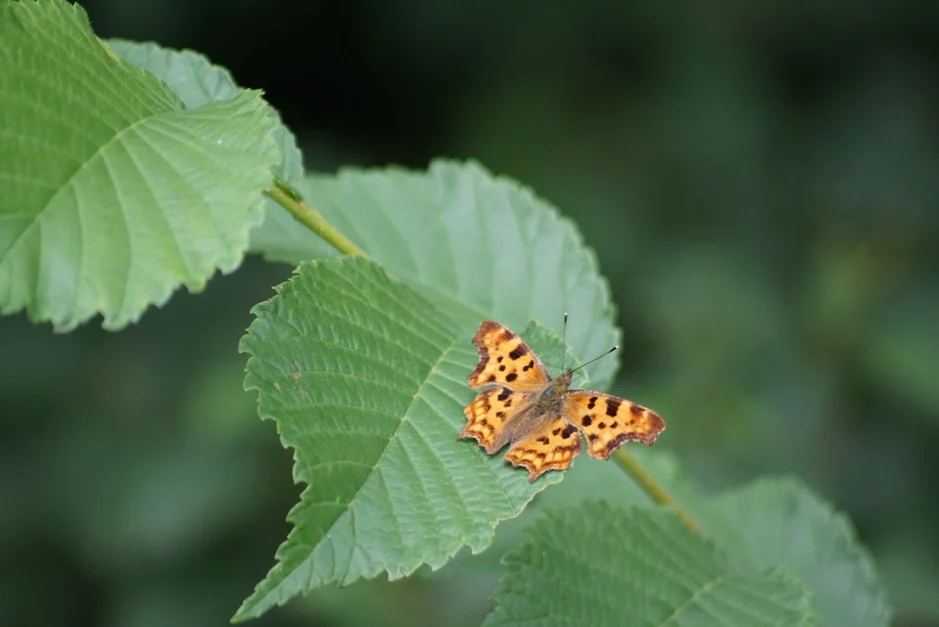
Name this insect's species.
Polygonia c-album
